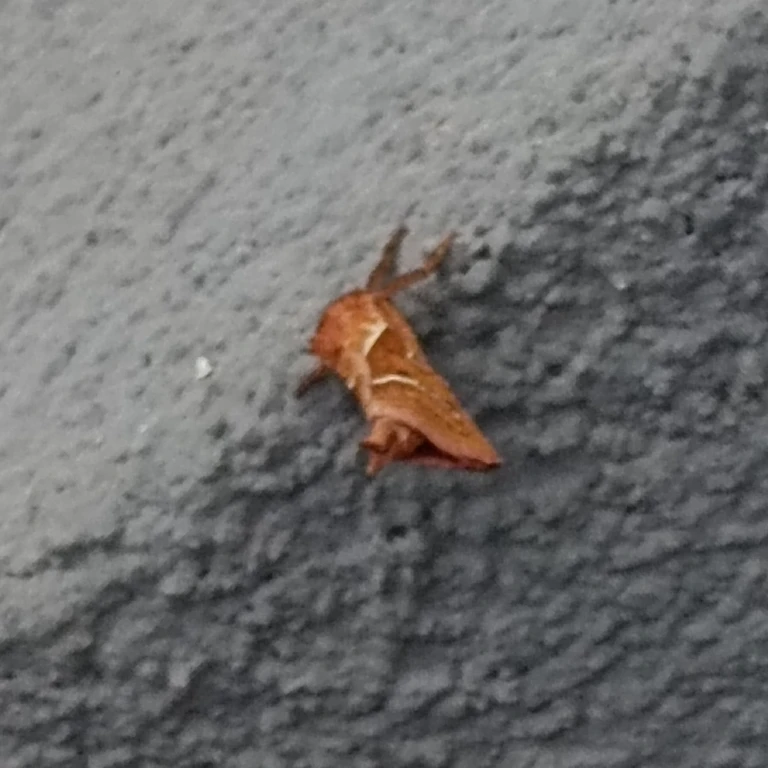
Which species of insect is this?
Triodia sylvina
